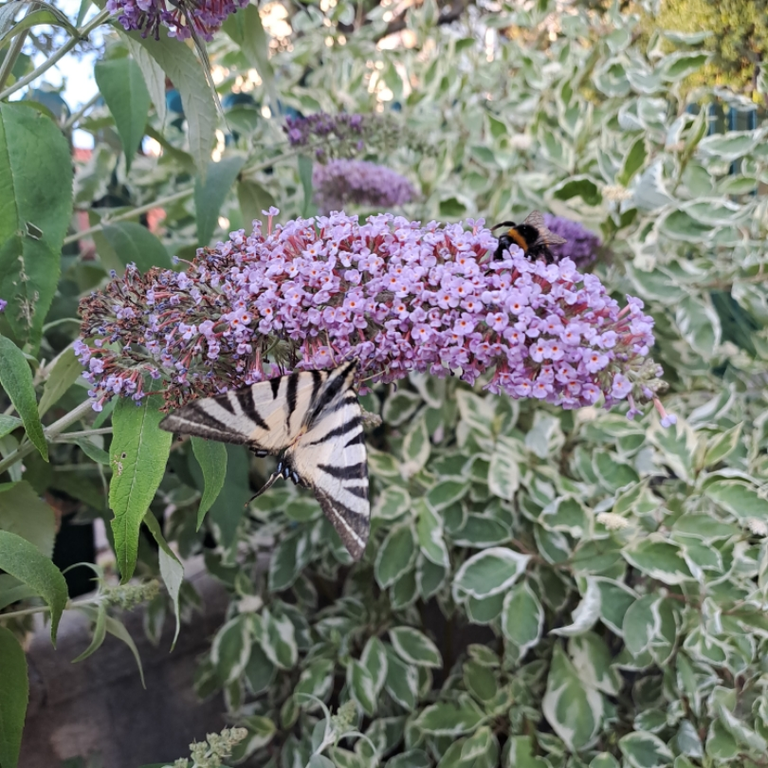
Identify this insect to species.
Iphiclides podalirius
